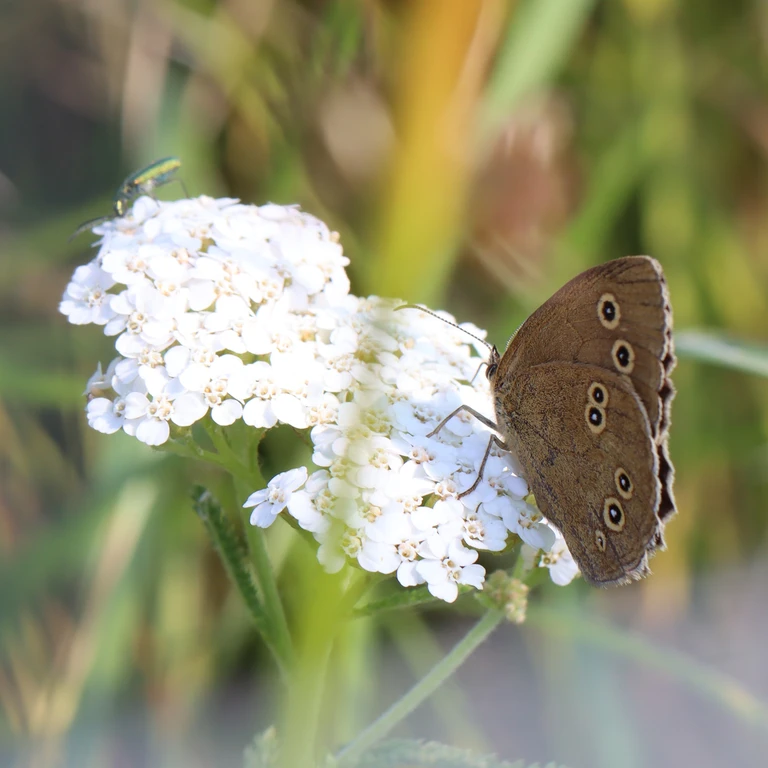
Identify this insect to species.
Aphantopus hyperantus
